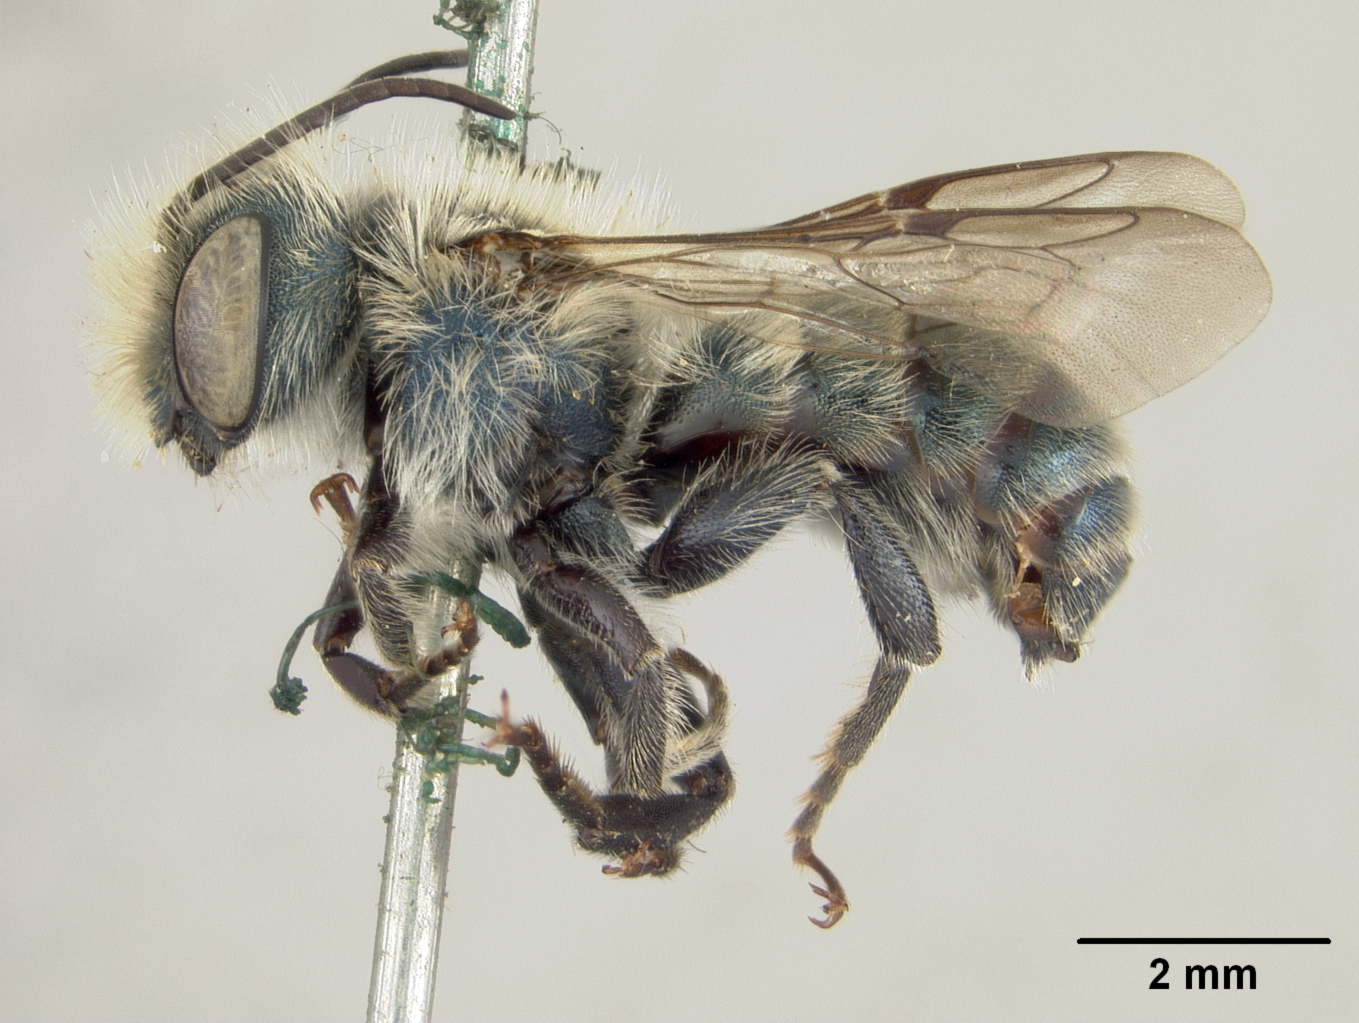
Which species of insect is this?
Osmia pasadenae
